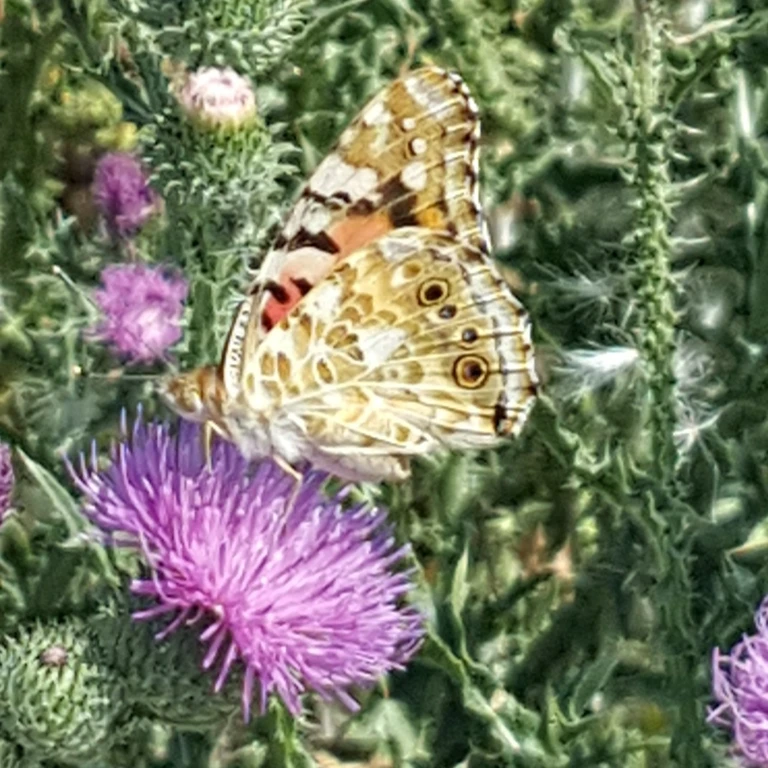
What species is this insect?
Vanessa cardui
